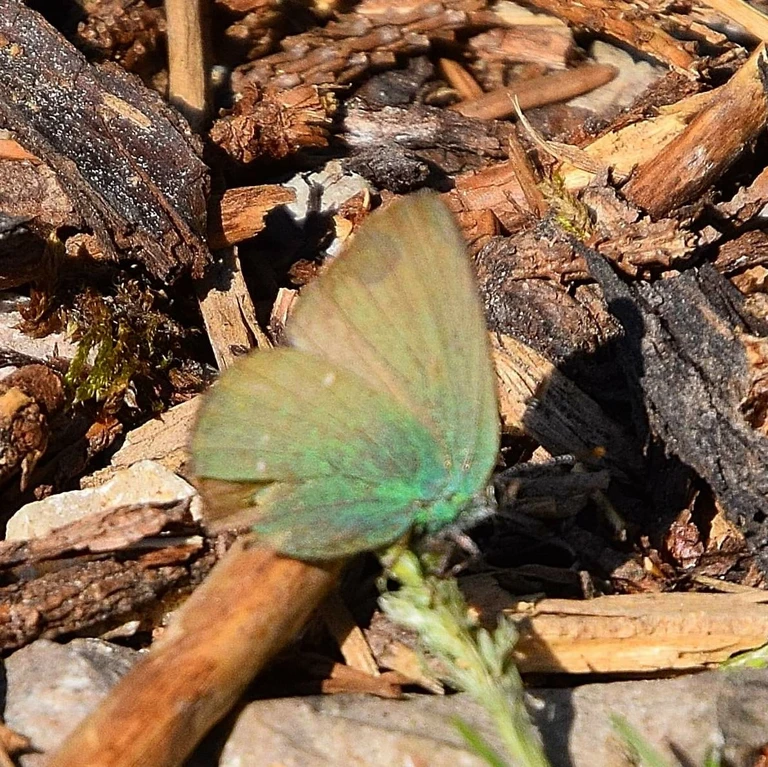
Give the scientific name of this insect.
Callophrys rubi
